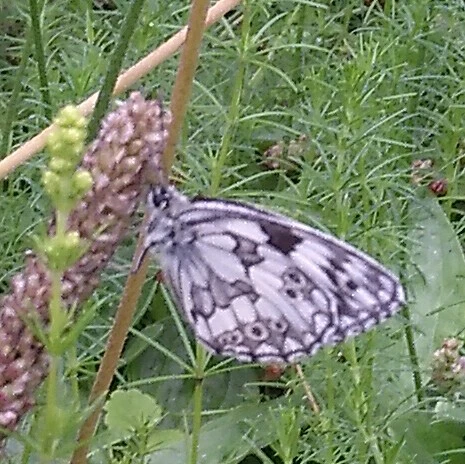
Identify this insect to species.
Melanargia galathea
